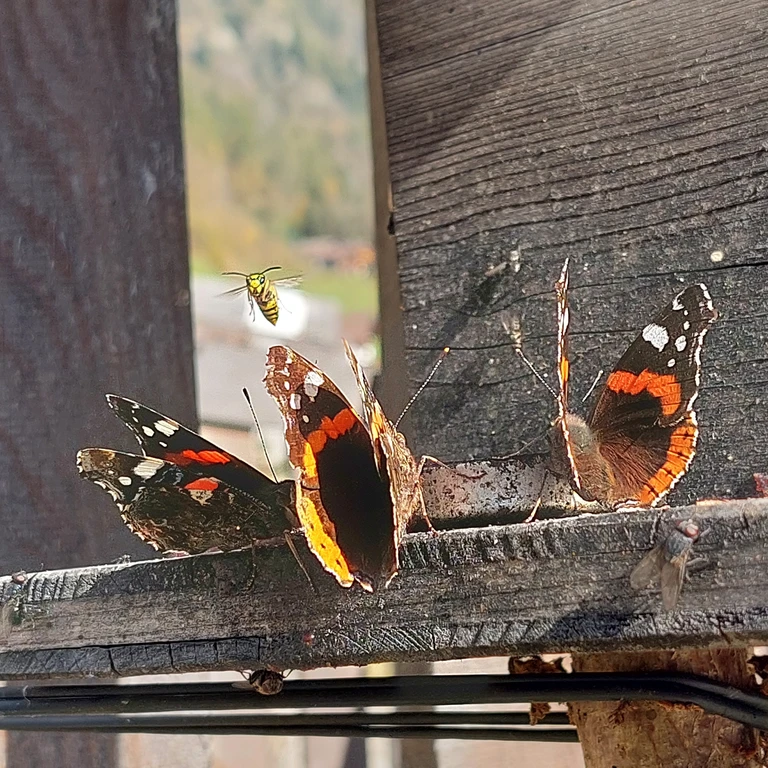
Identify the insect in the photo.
Vanessa atalanta
